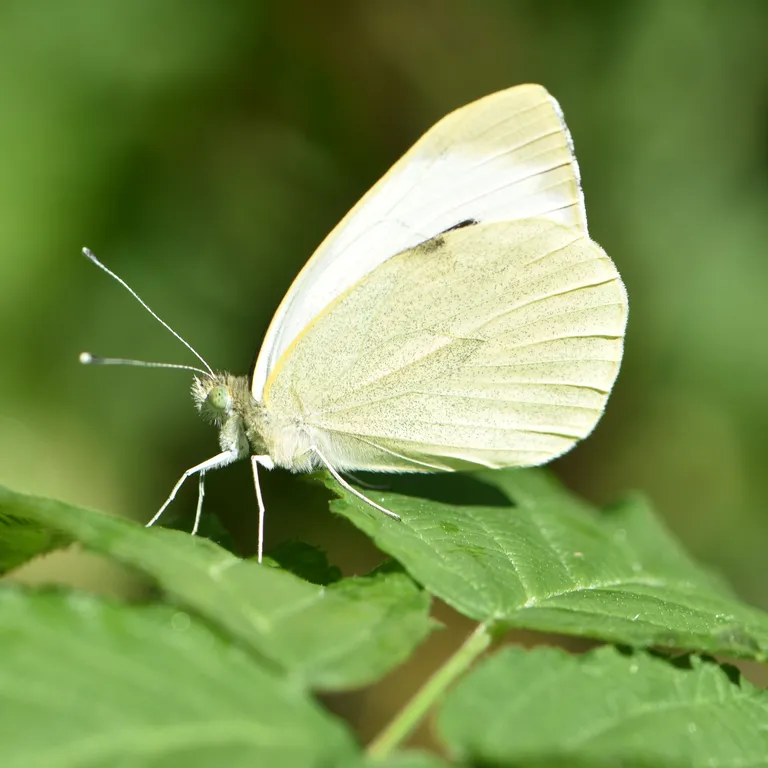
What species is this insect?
Pieris brassicae
